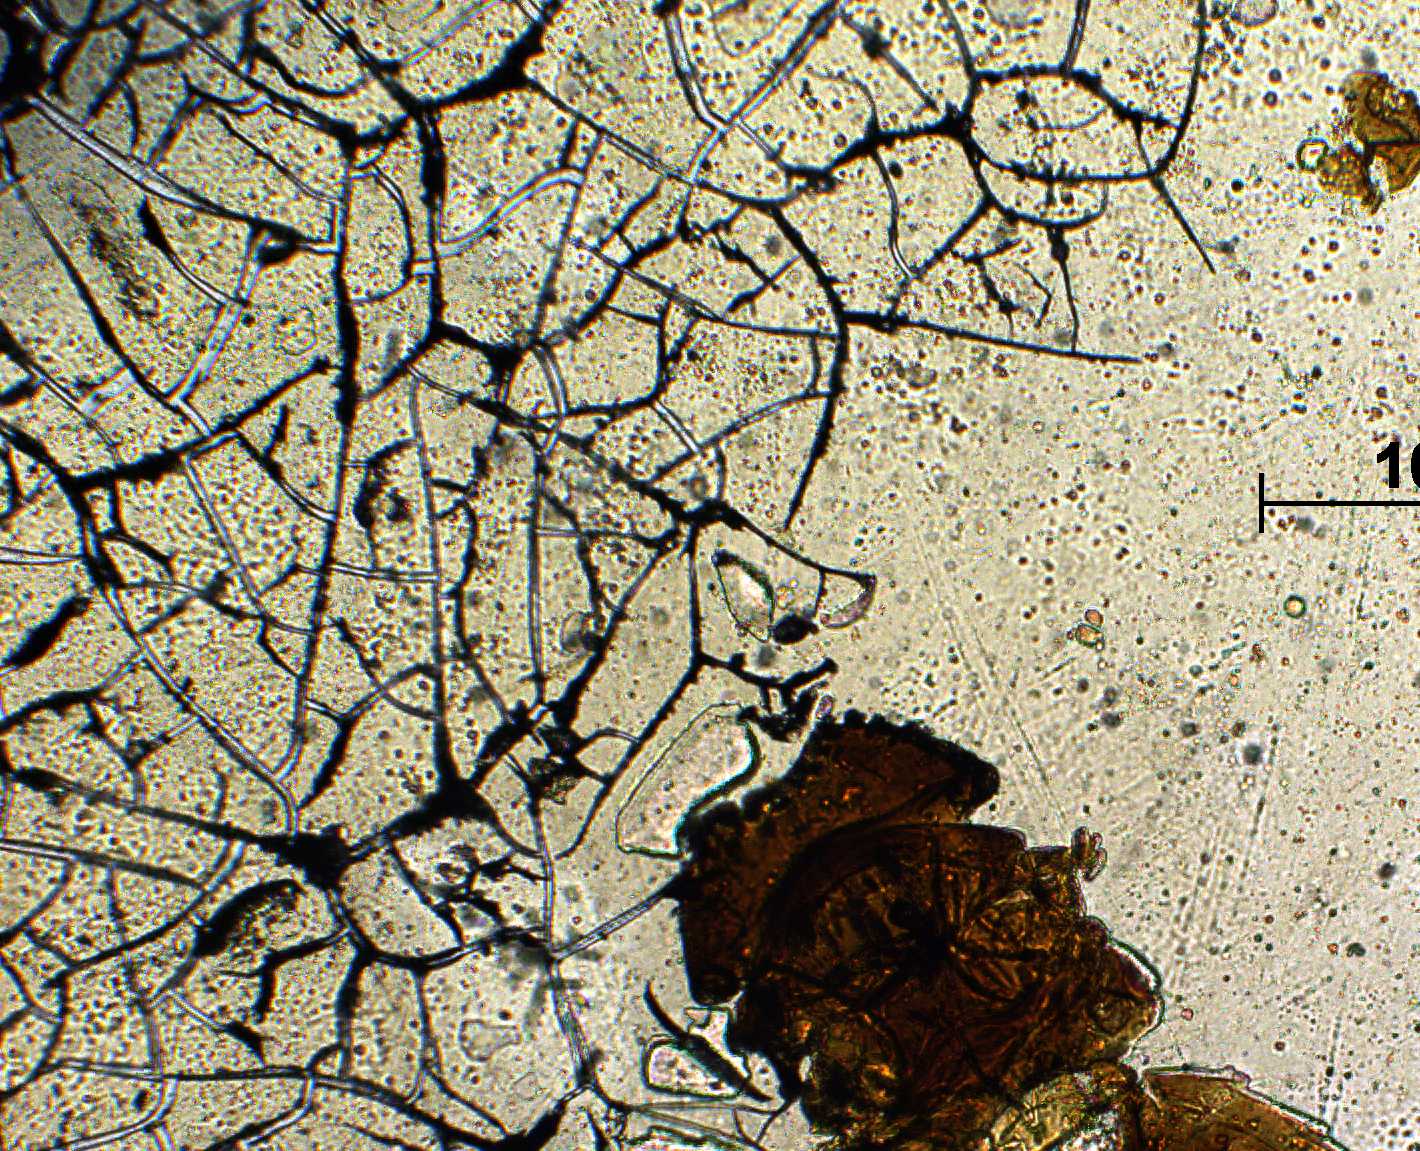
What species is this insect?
Blastophaga cumanensis
